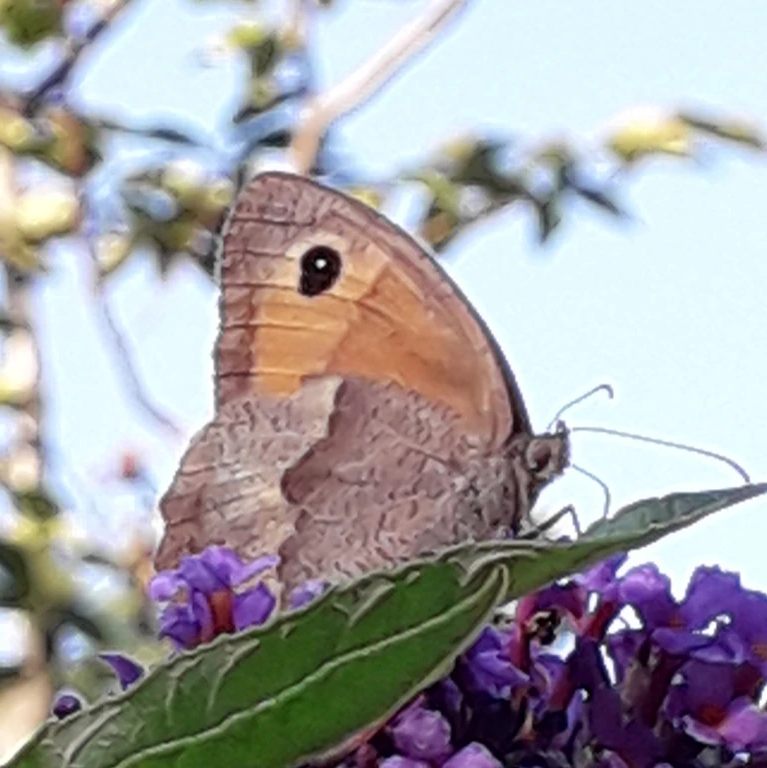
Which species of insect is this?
Maniola jurtina
